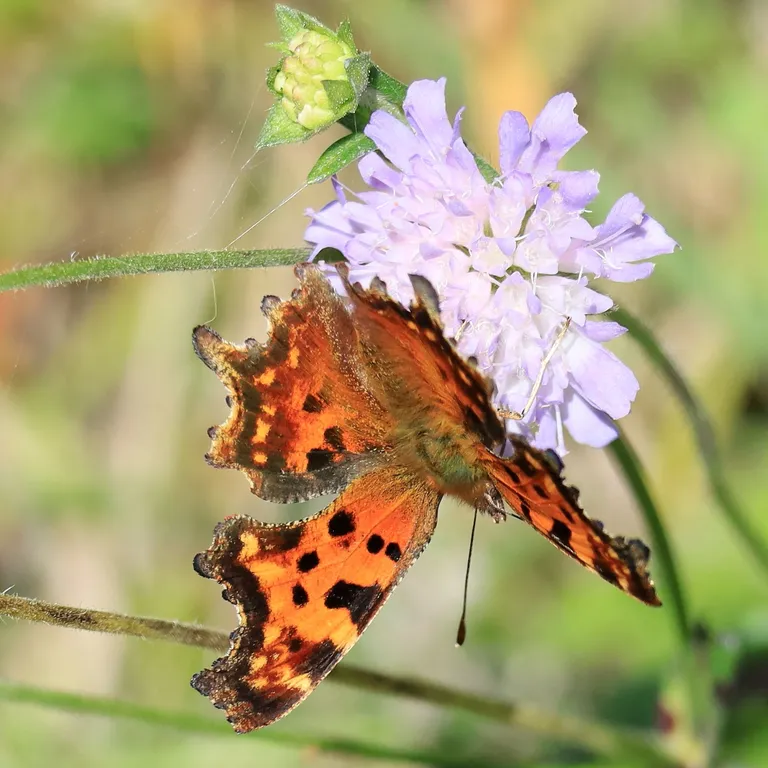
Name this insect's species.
Polygonia c-album
